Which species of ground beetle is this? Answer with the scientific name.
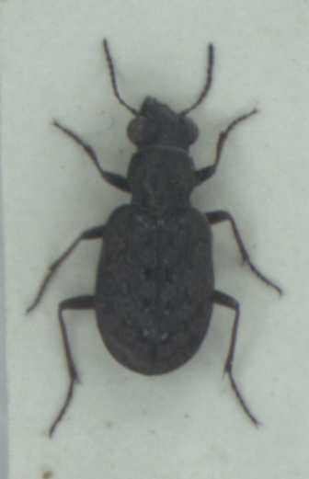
Elaphrus cupreus
